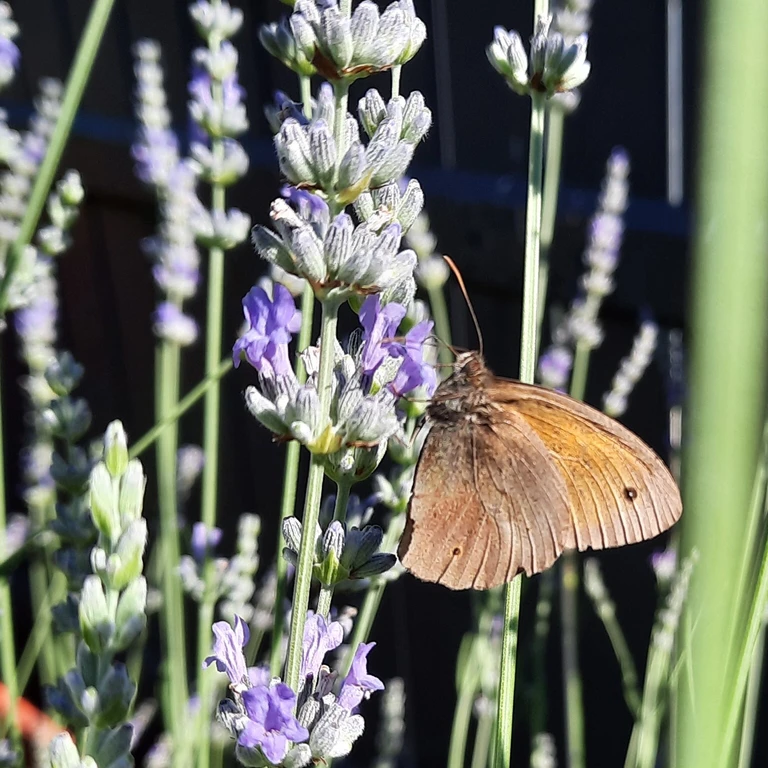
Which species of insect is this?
Maniola jurtina
